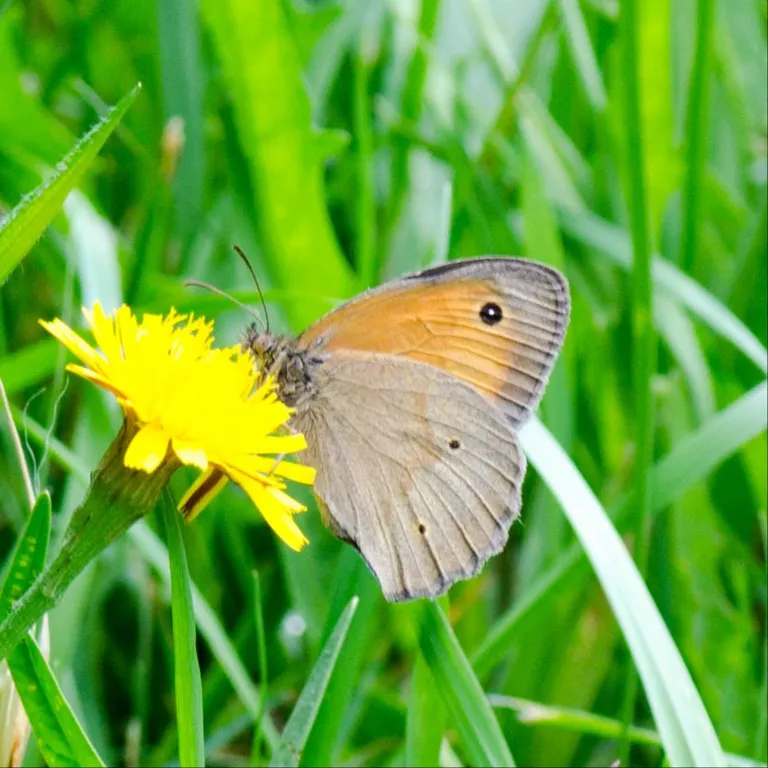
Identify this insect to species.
Maniola jurtina
